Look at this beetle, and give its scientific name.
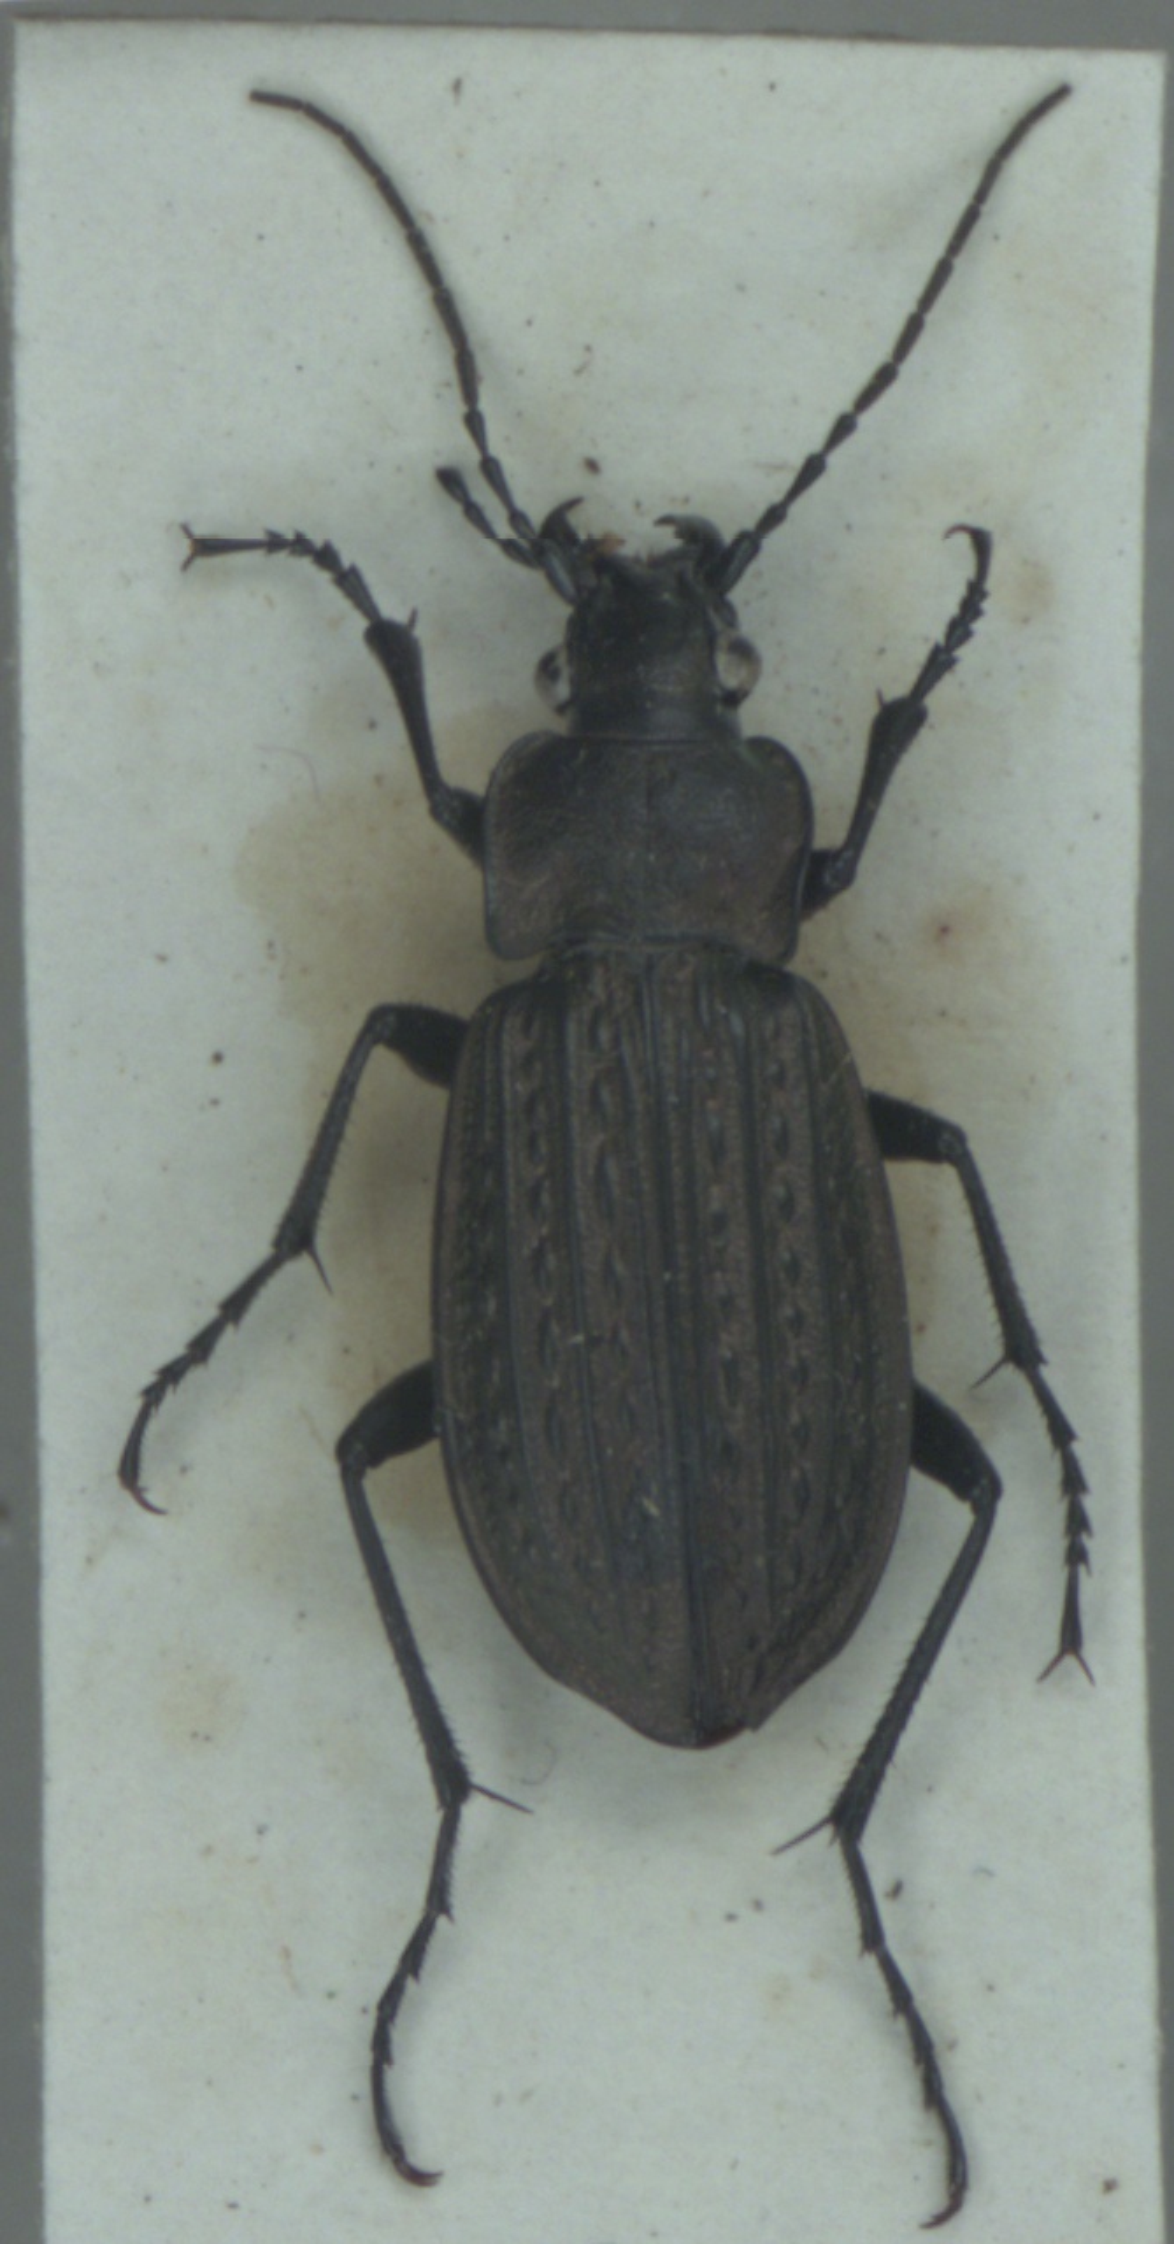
Carabus granulatus
